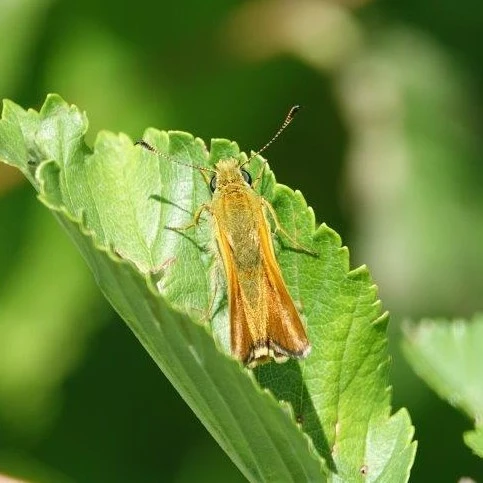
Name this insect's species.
Ochlodes sylvanus (also Ochlodes venata)
